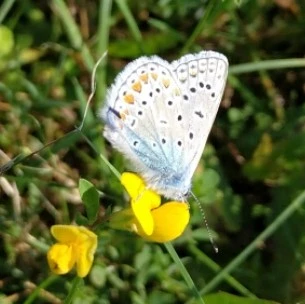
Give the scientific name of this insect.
Polyommatus icarus
